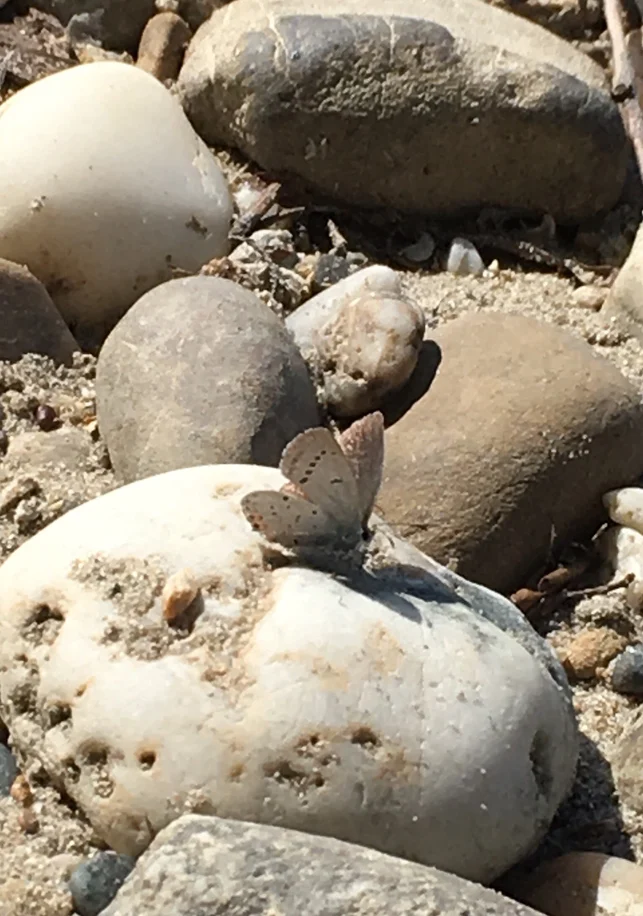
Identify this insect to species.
Cupido argiades (also Elkalyce argiades)
